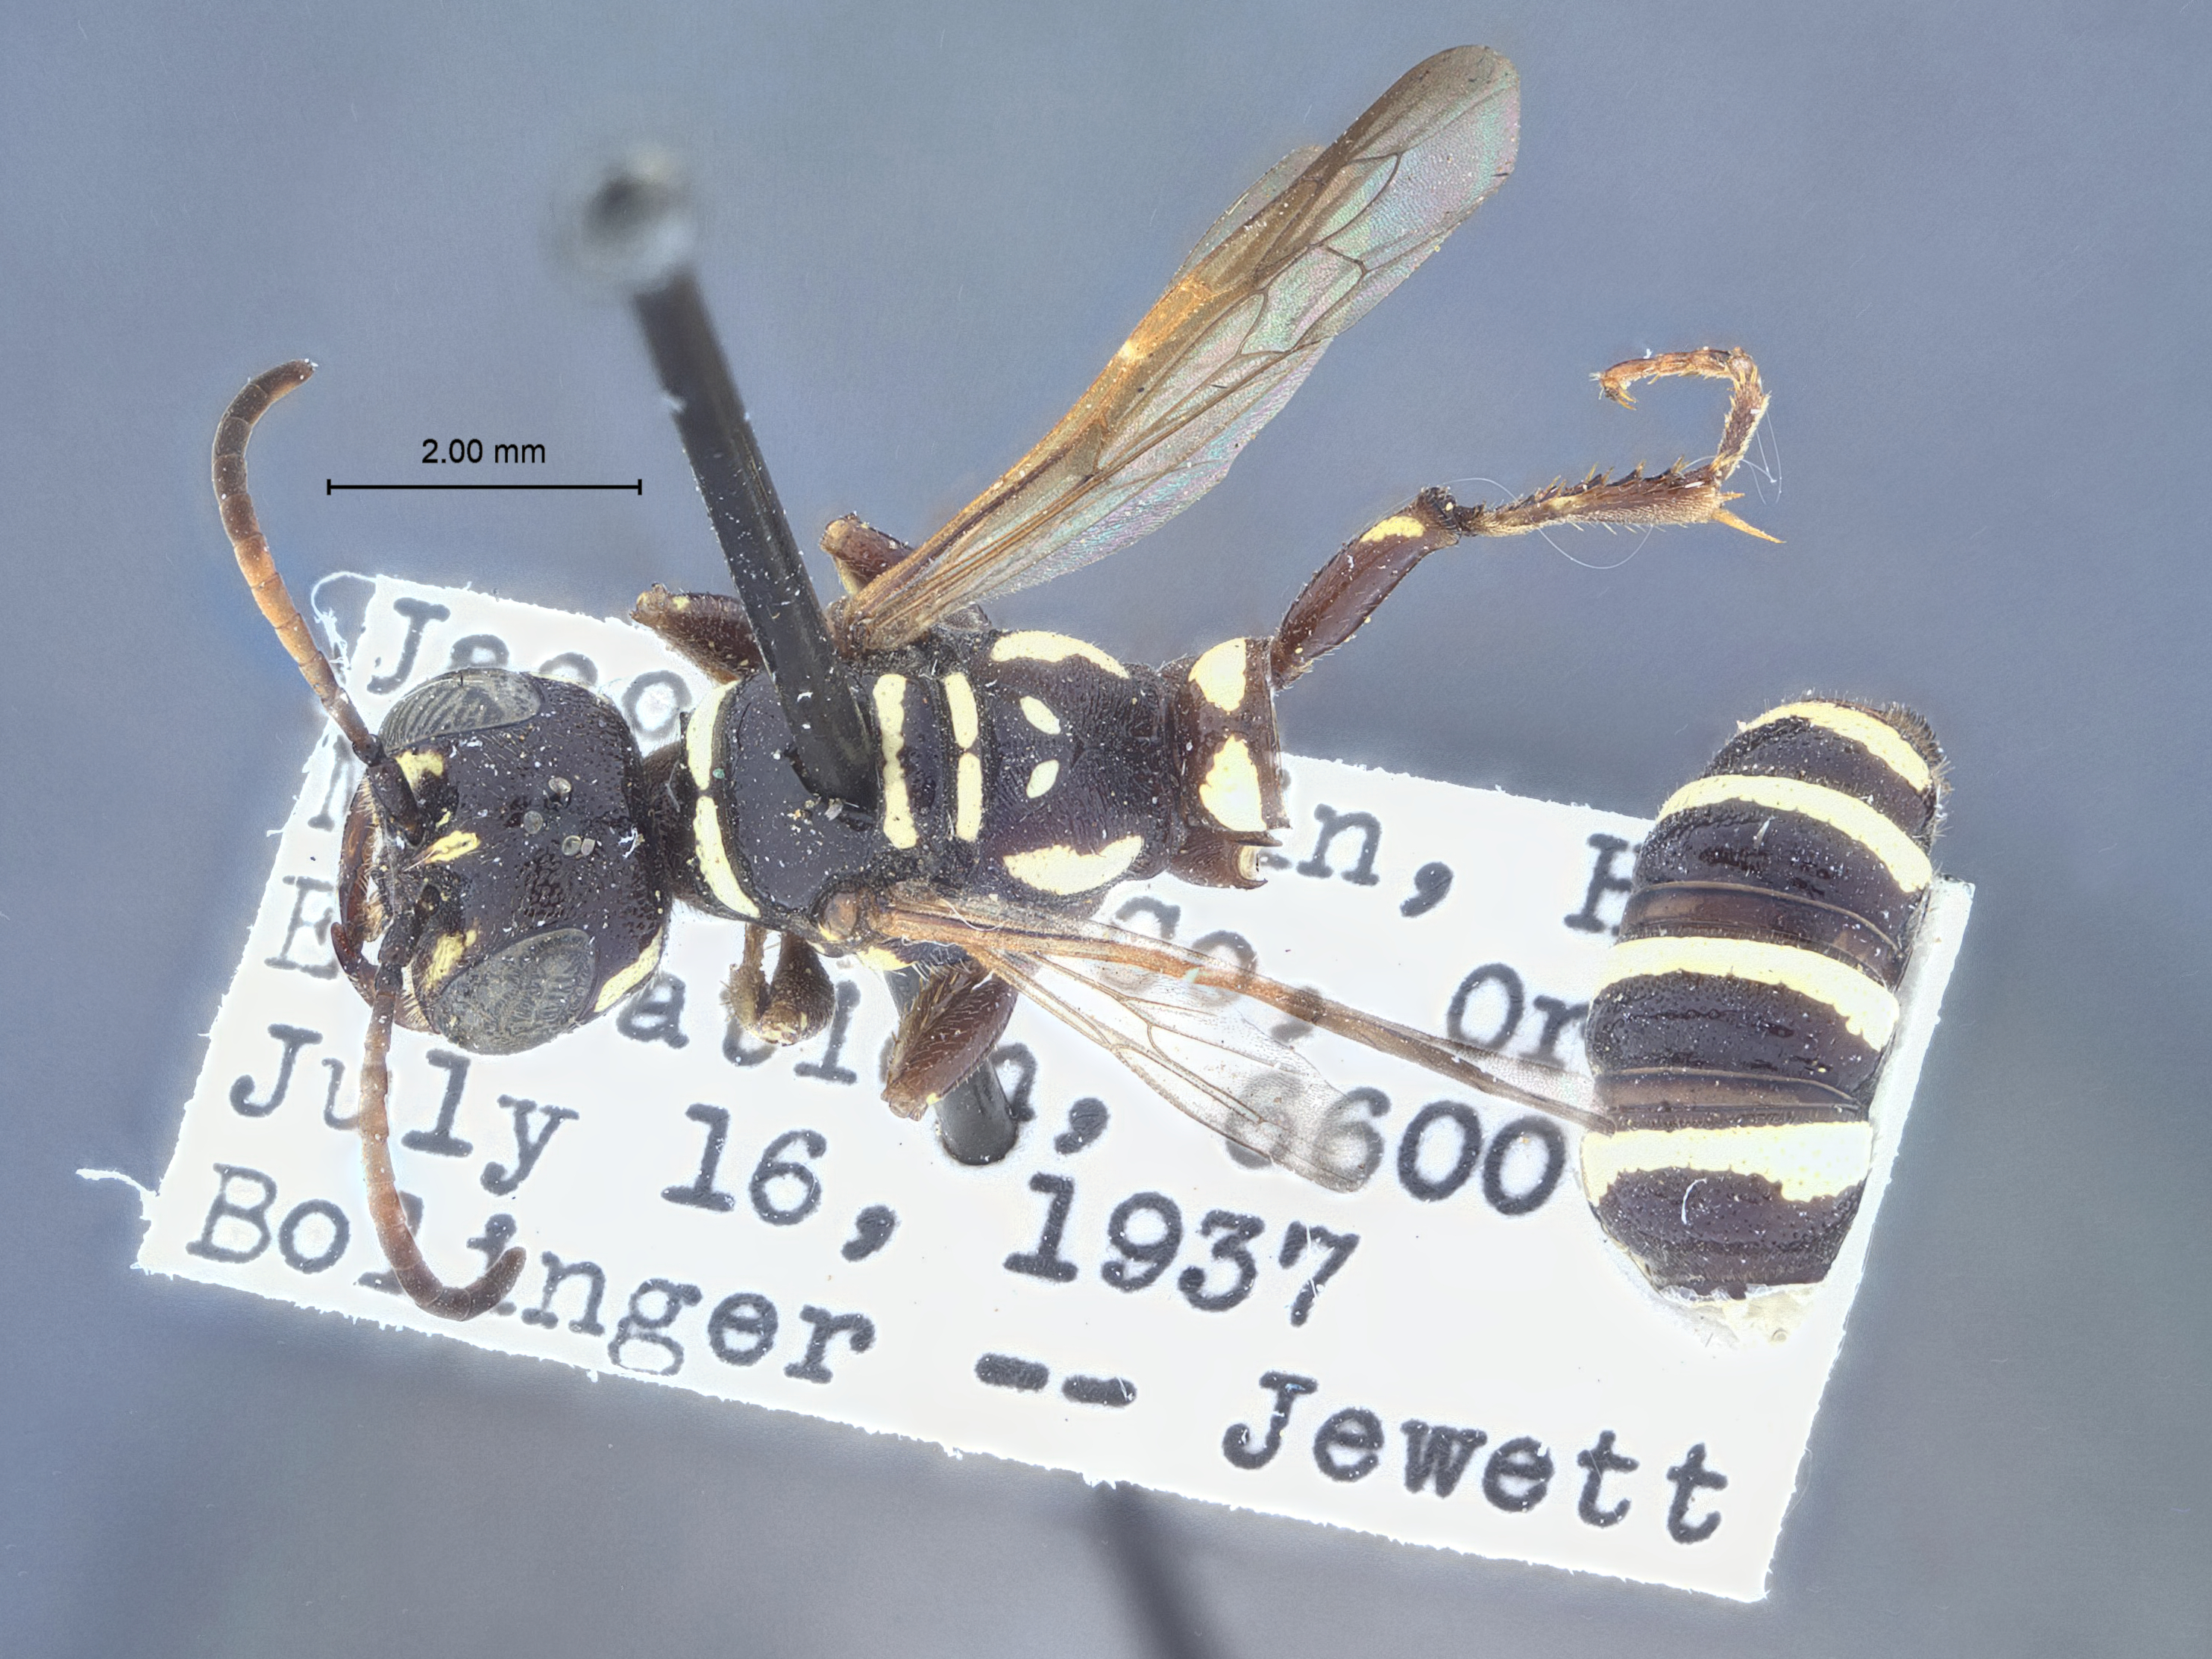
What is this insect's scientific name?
Eucerceris barri
